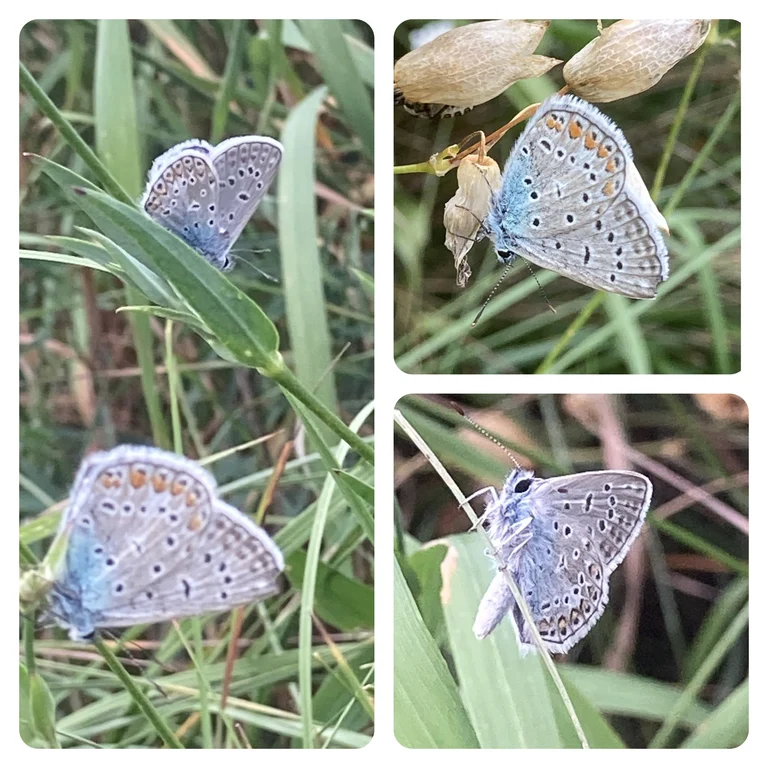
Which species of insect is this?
Polyommatus icarus
